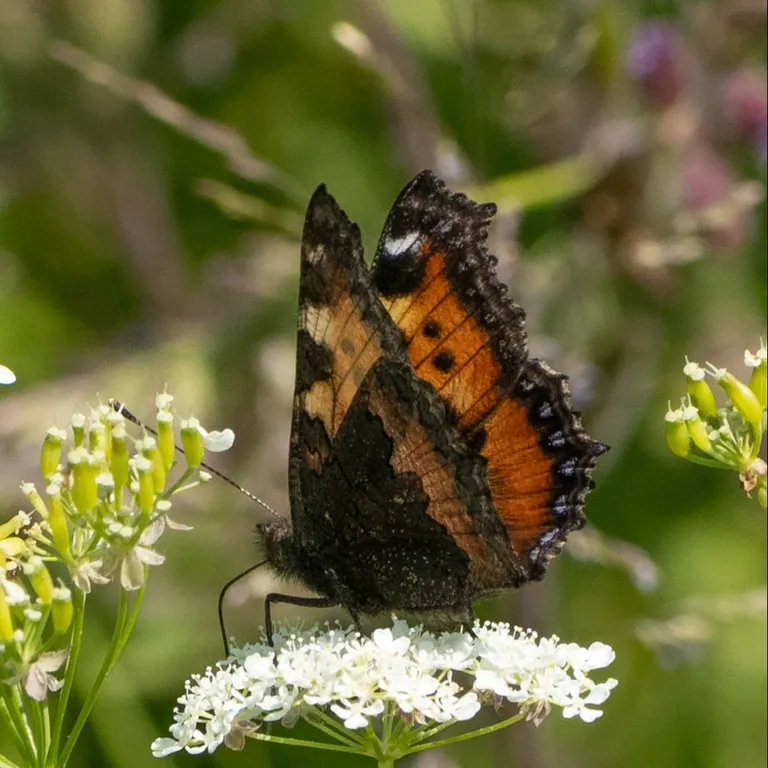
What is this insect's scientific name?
Aglais urticae
